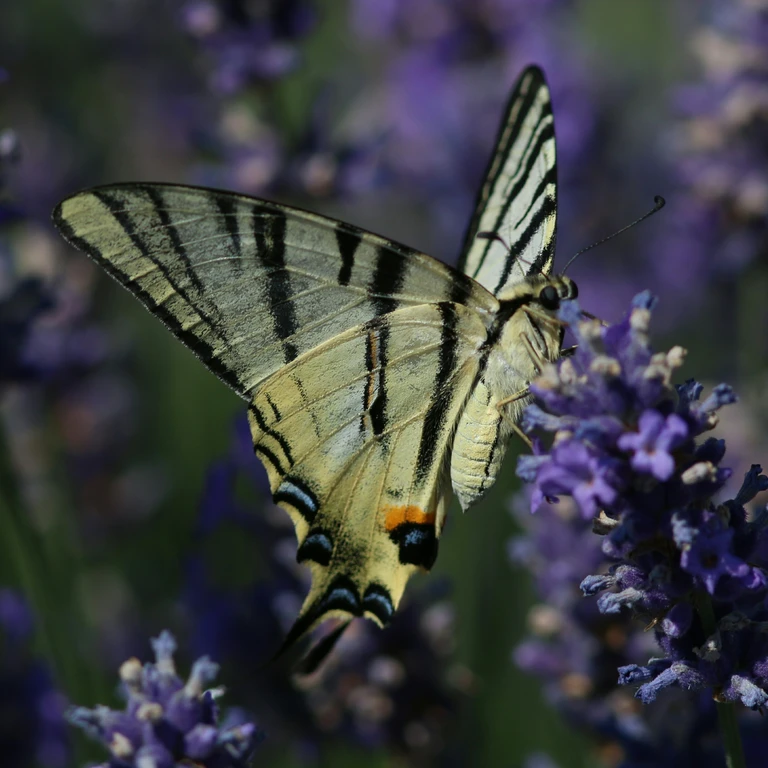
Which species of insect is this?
Iphiclides podalirius
